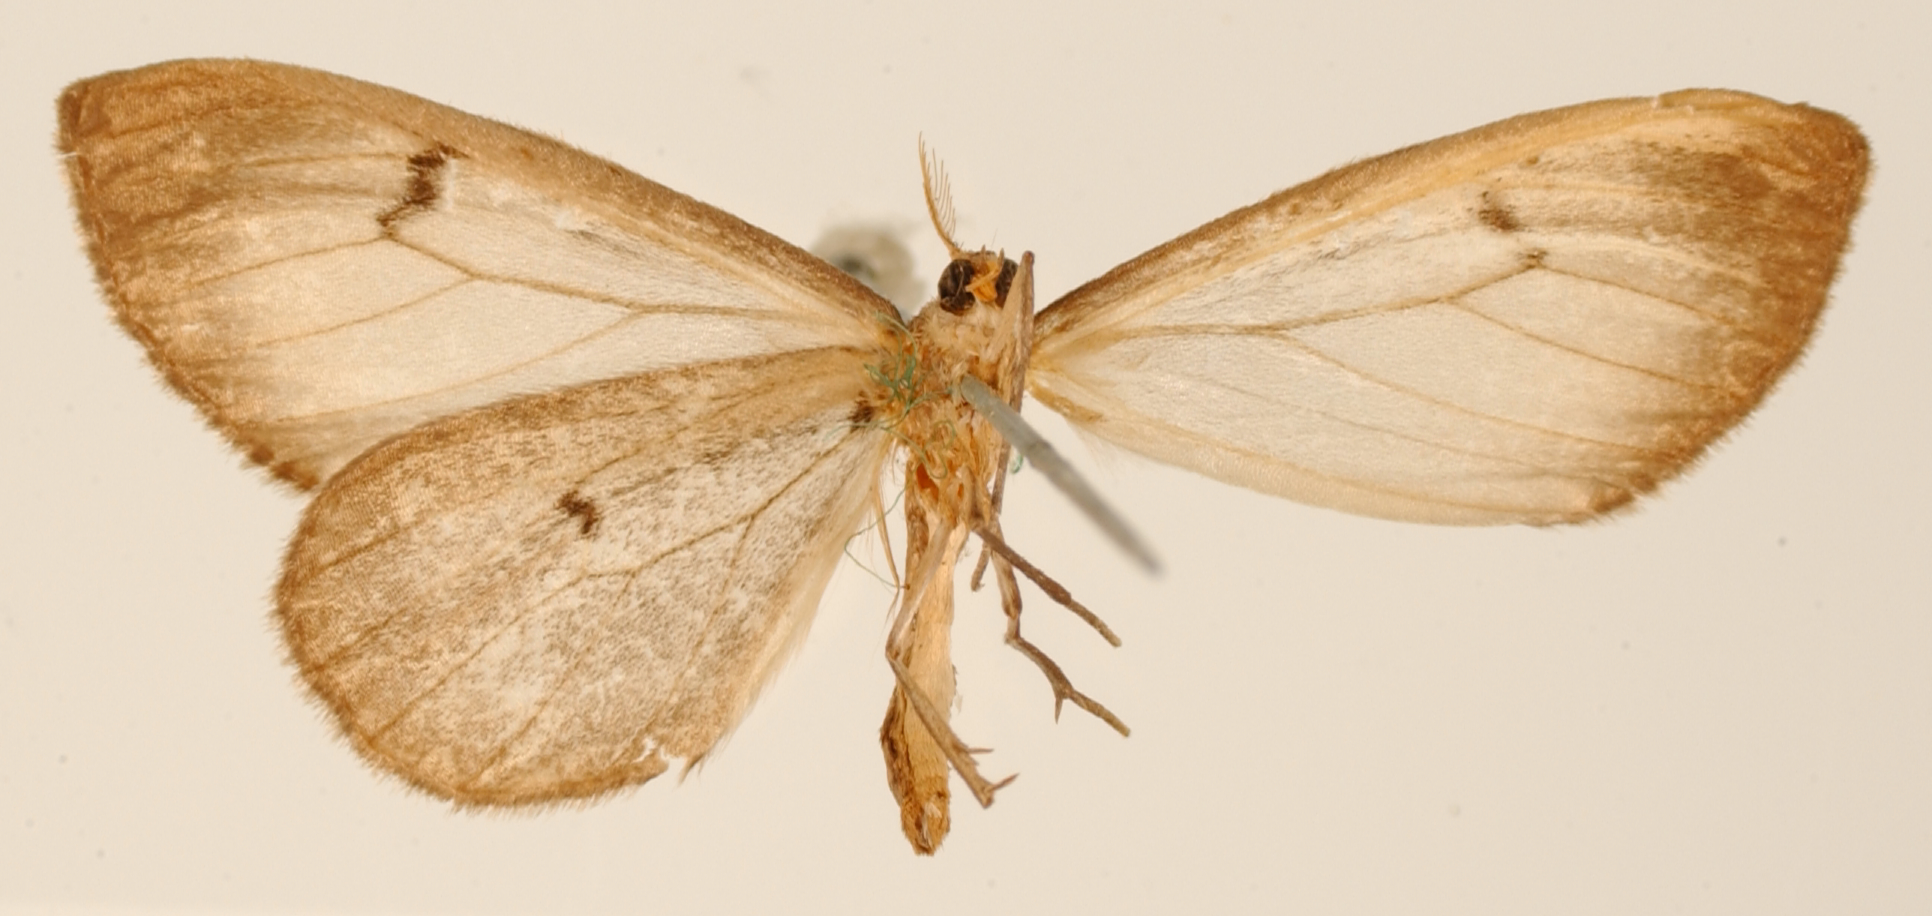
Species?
Astyochia subliturata
